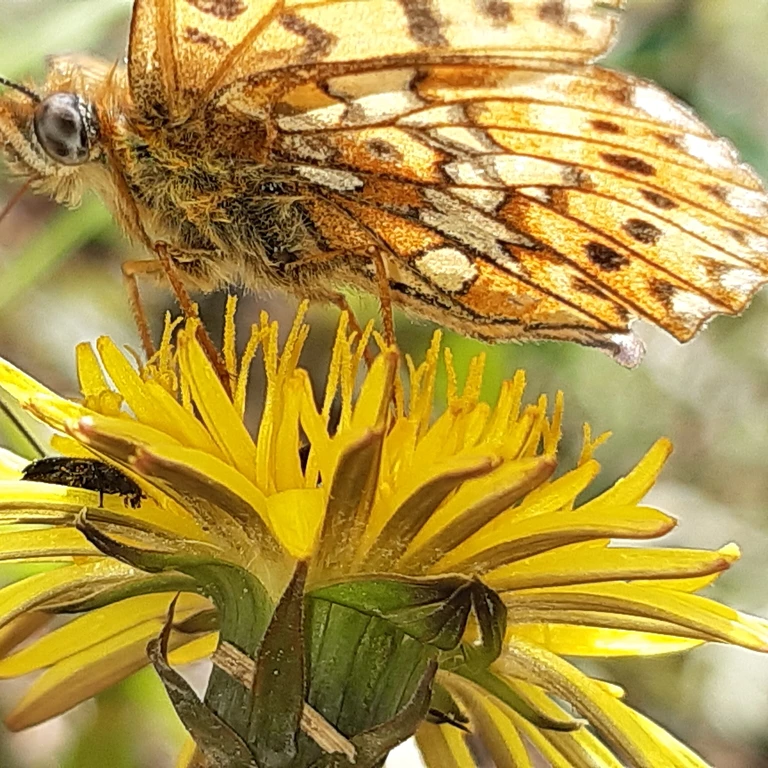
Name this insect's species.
Boloria euphrosyne (also Clossiana euphrosyne)
